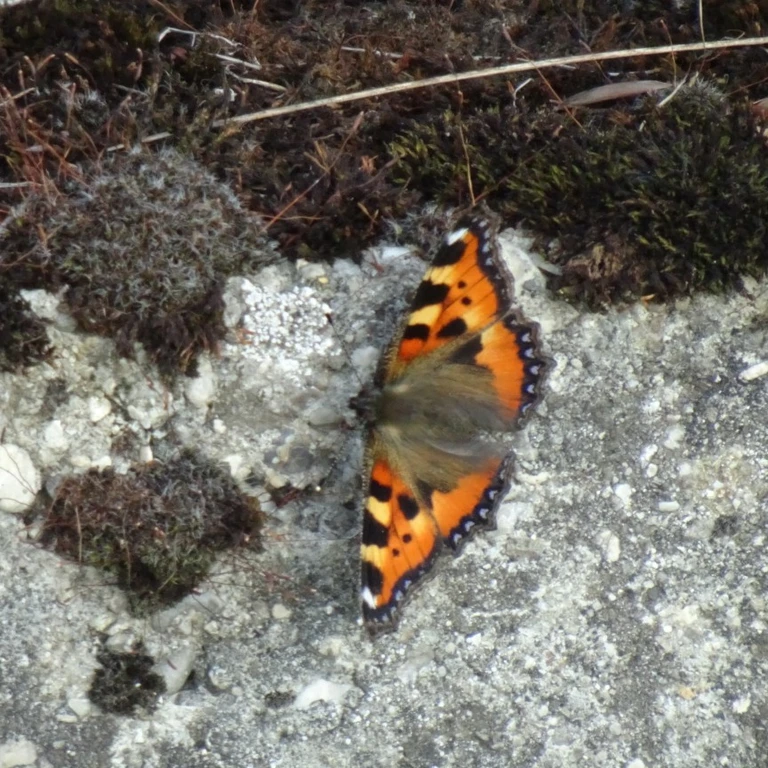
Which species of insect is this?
Aglais urticae
